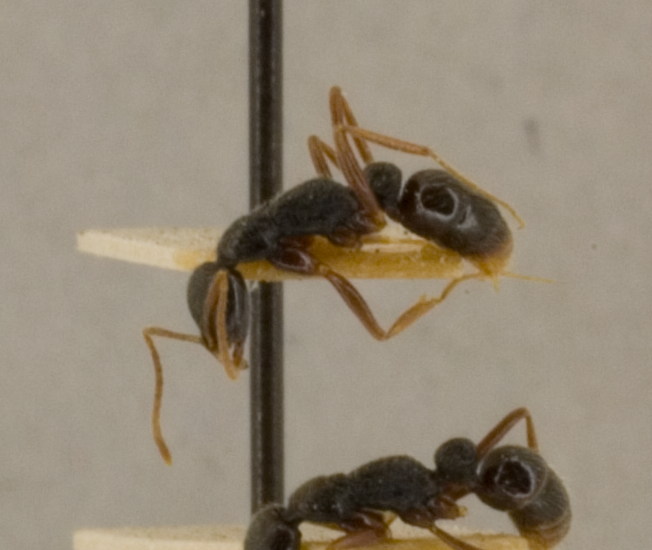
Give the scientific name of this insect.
Leptogenys donisthorpei
